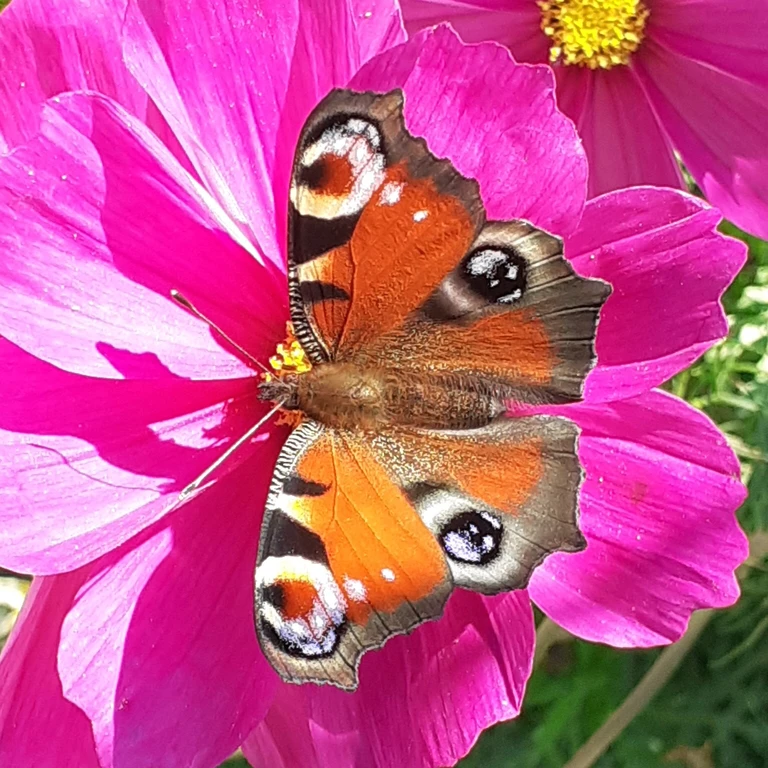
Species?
Aglais io
